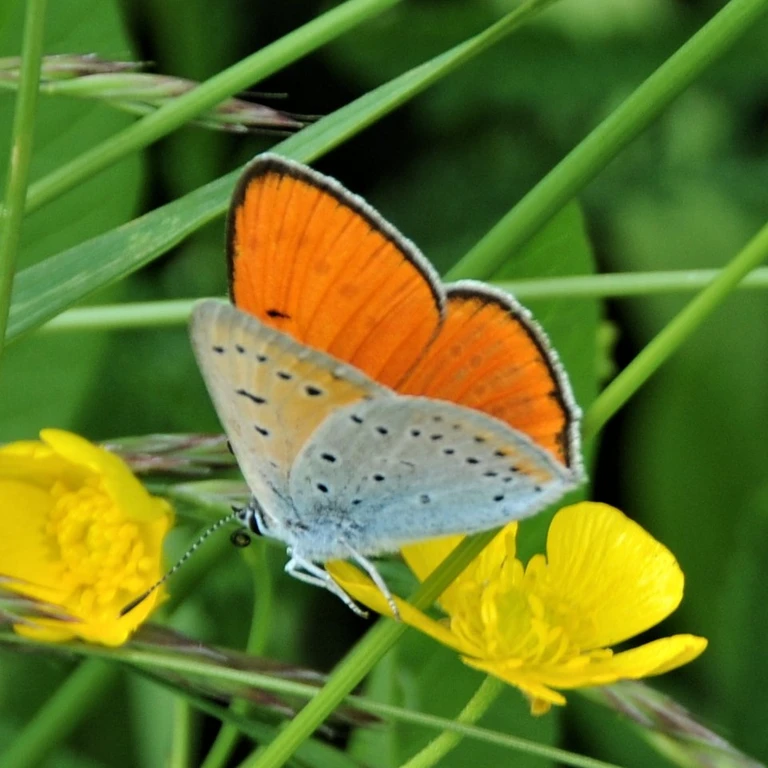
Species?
Lycaena dispar
